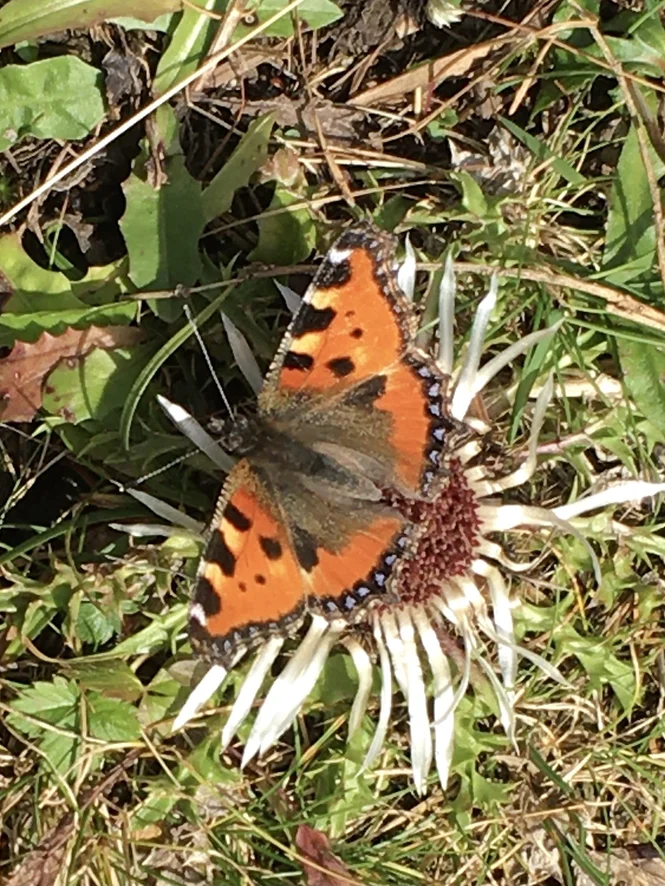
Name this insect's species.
Aglais urticae
